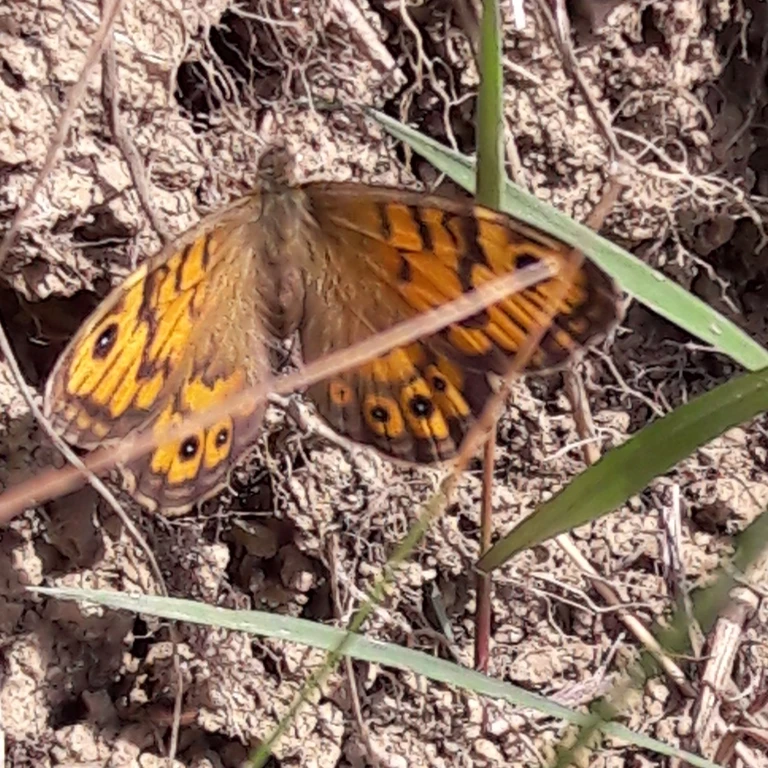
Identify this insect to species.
Lasiommata megera (also Pararge megera)
